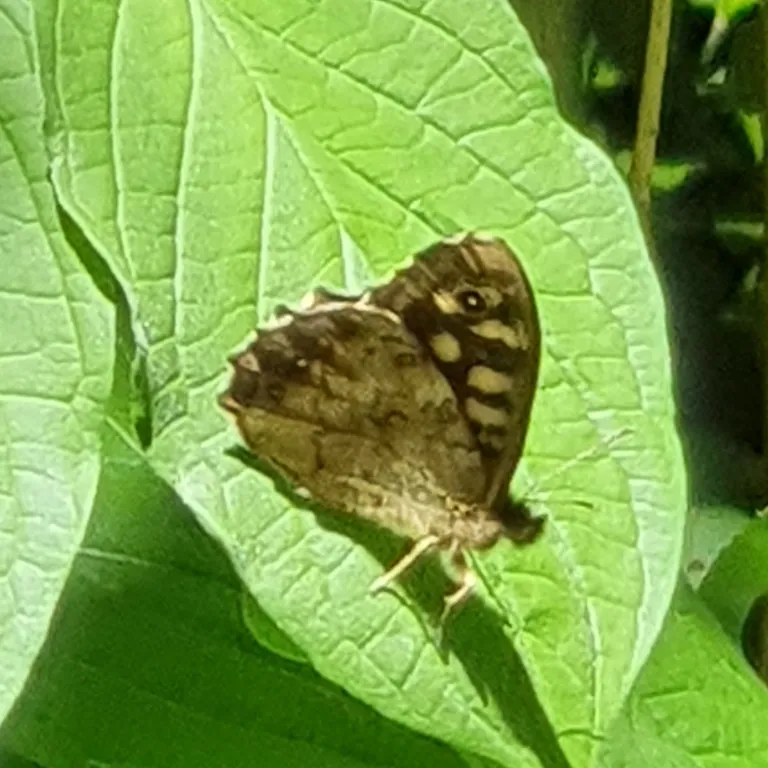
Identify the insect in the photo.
Pararge aegeria
